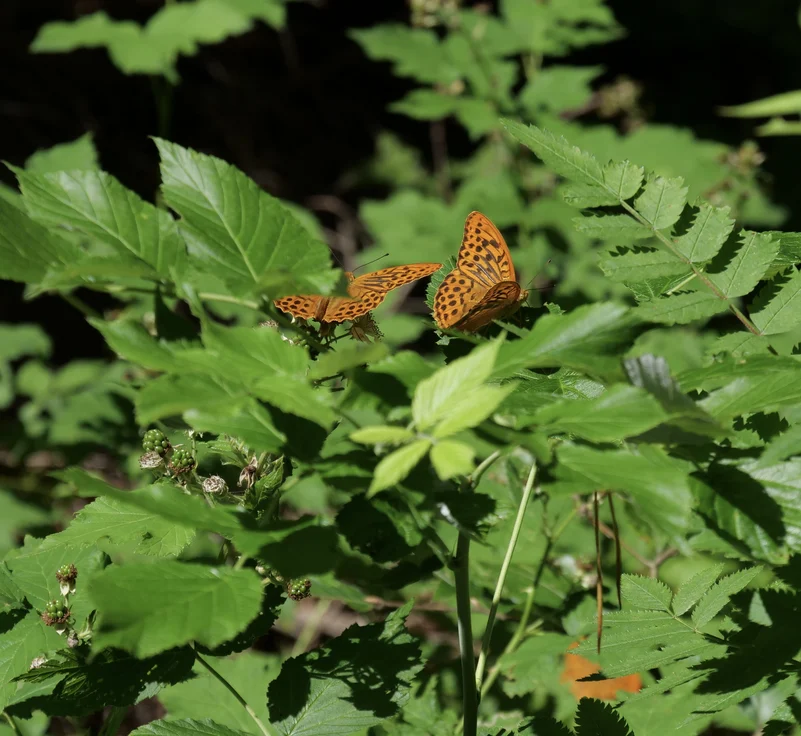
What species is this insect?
Argynnis paphia
